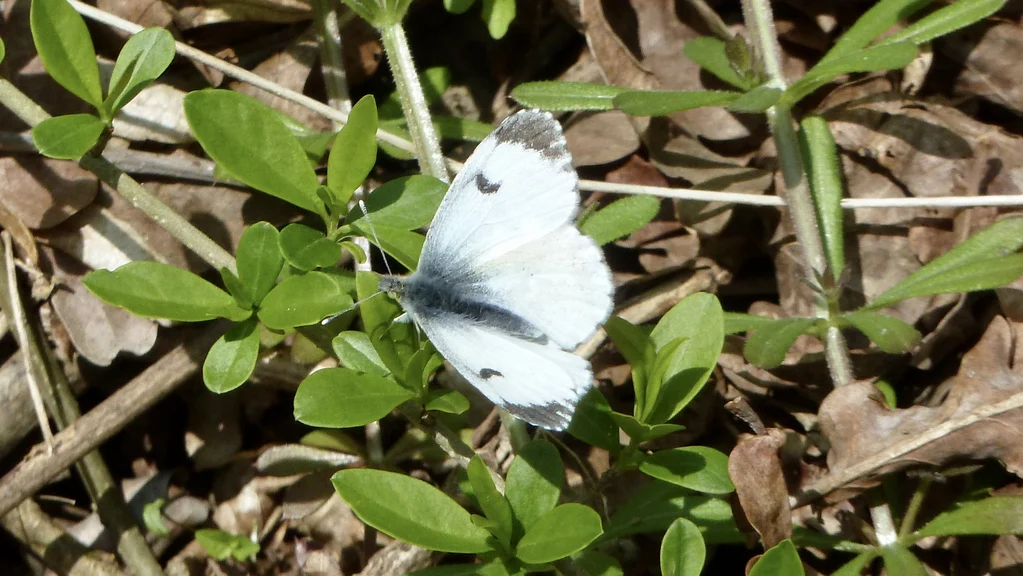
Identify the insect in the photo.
Anthocharis cardamines
